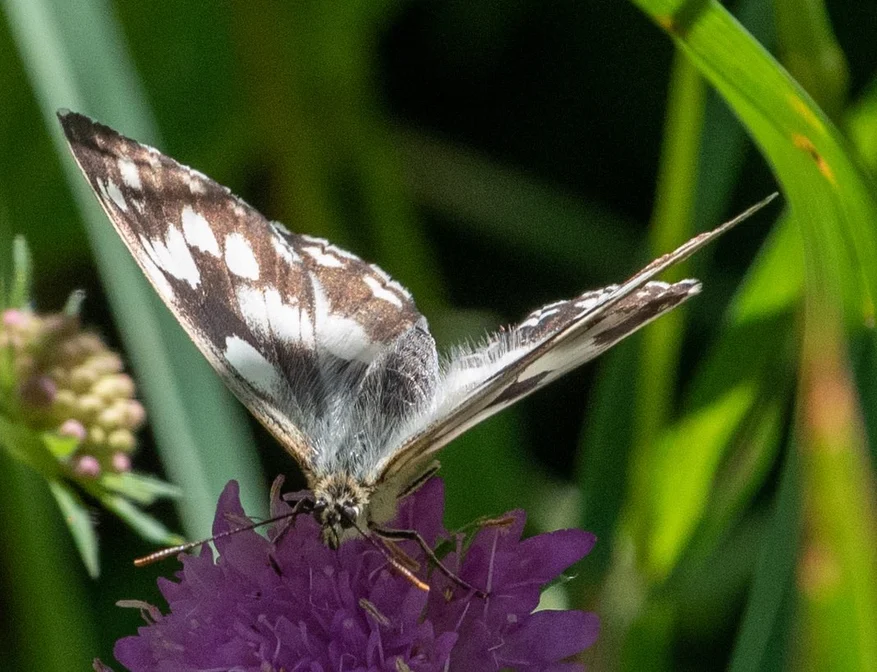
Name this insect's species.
Melanargia galathea
